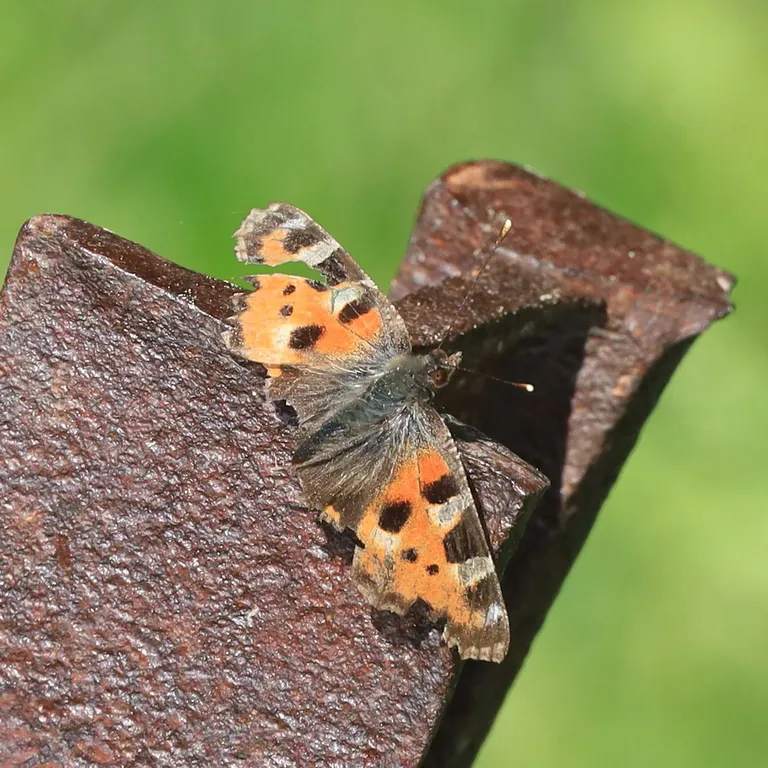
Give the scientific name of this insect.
Aglais urticae
